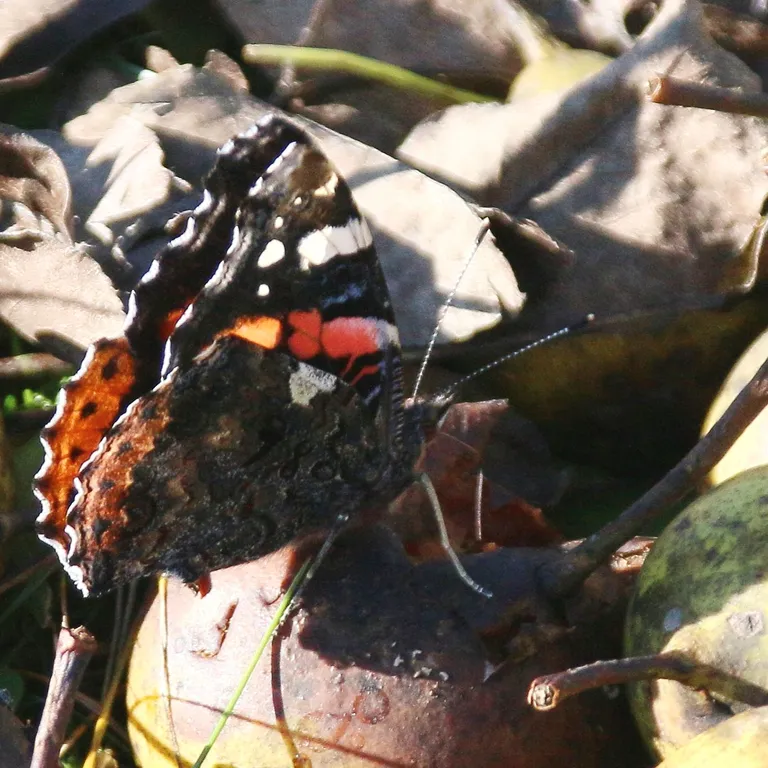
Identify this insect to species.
Vanessa atalanta
